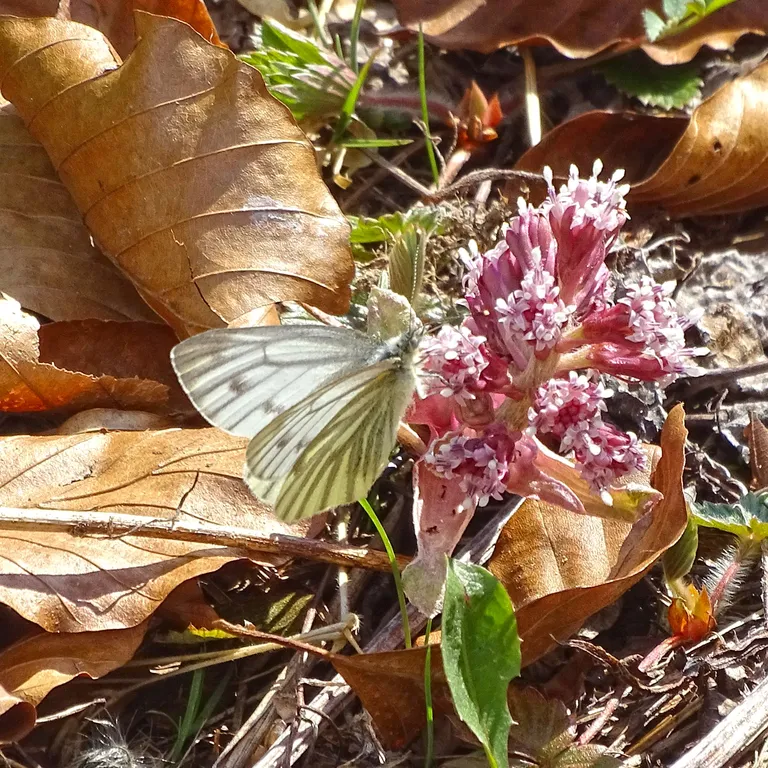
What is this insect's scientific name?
Pieris napi
